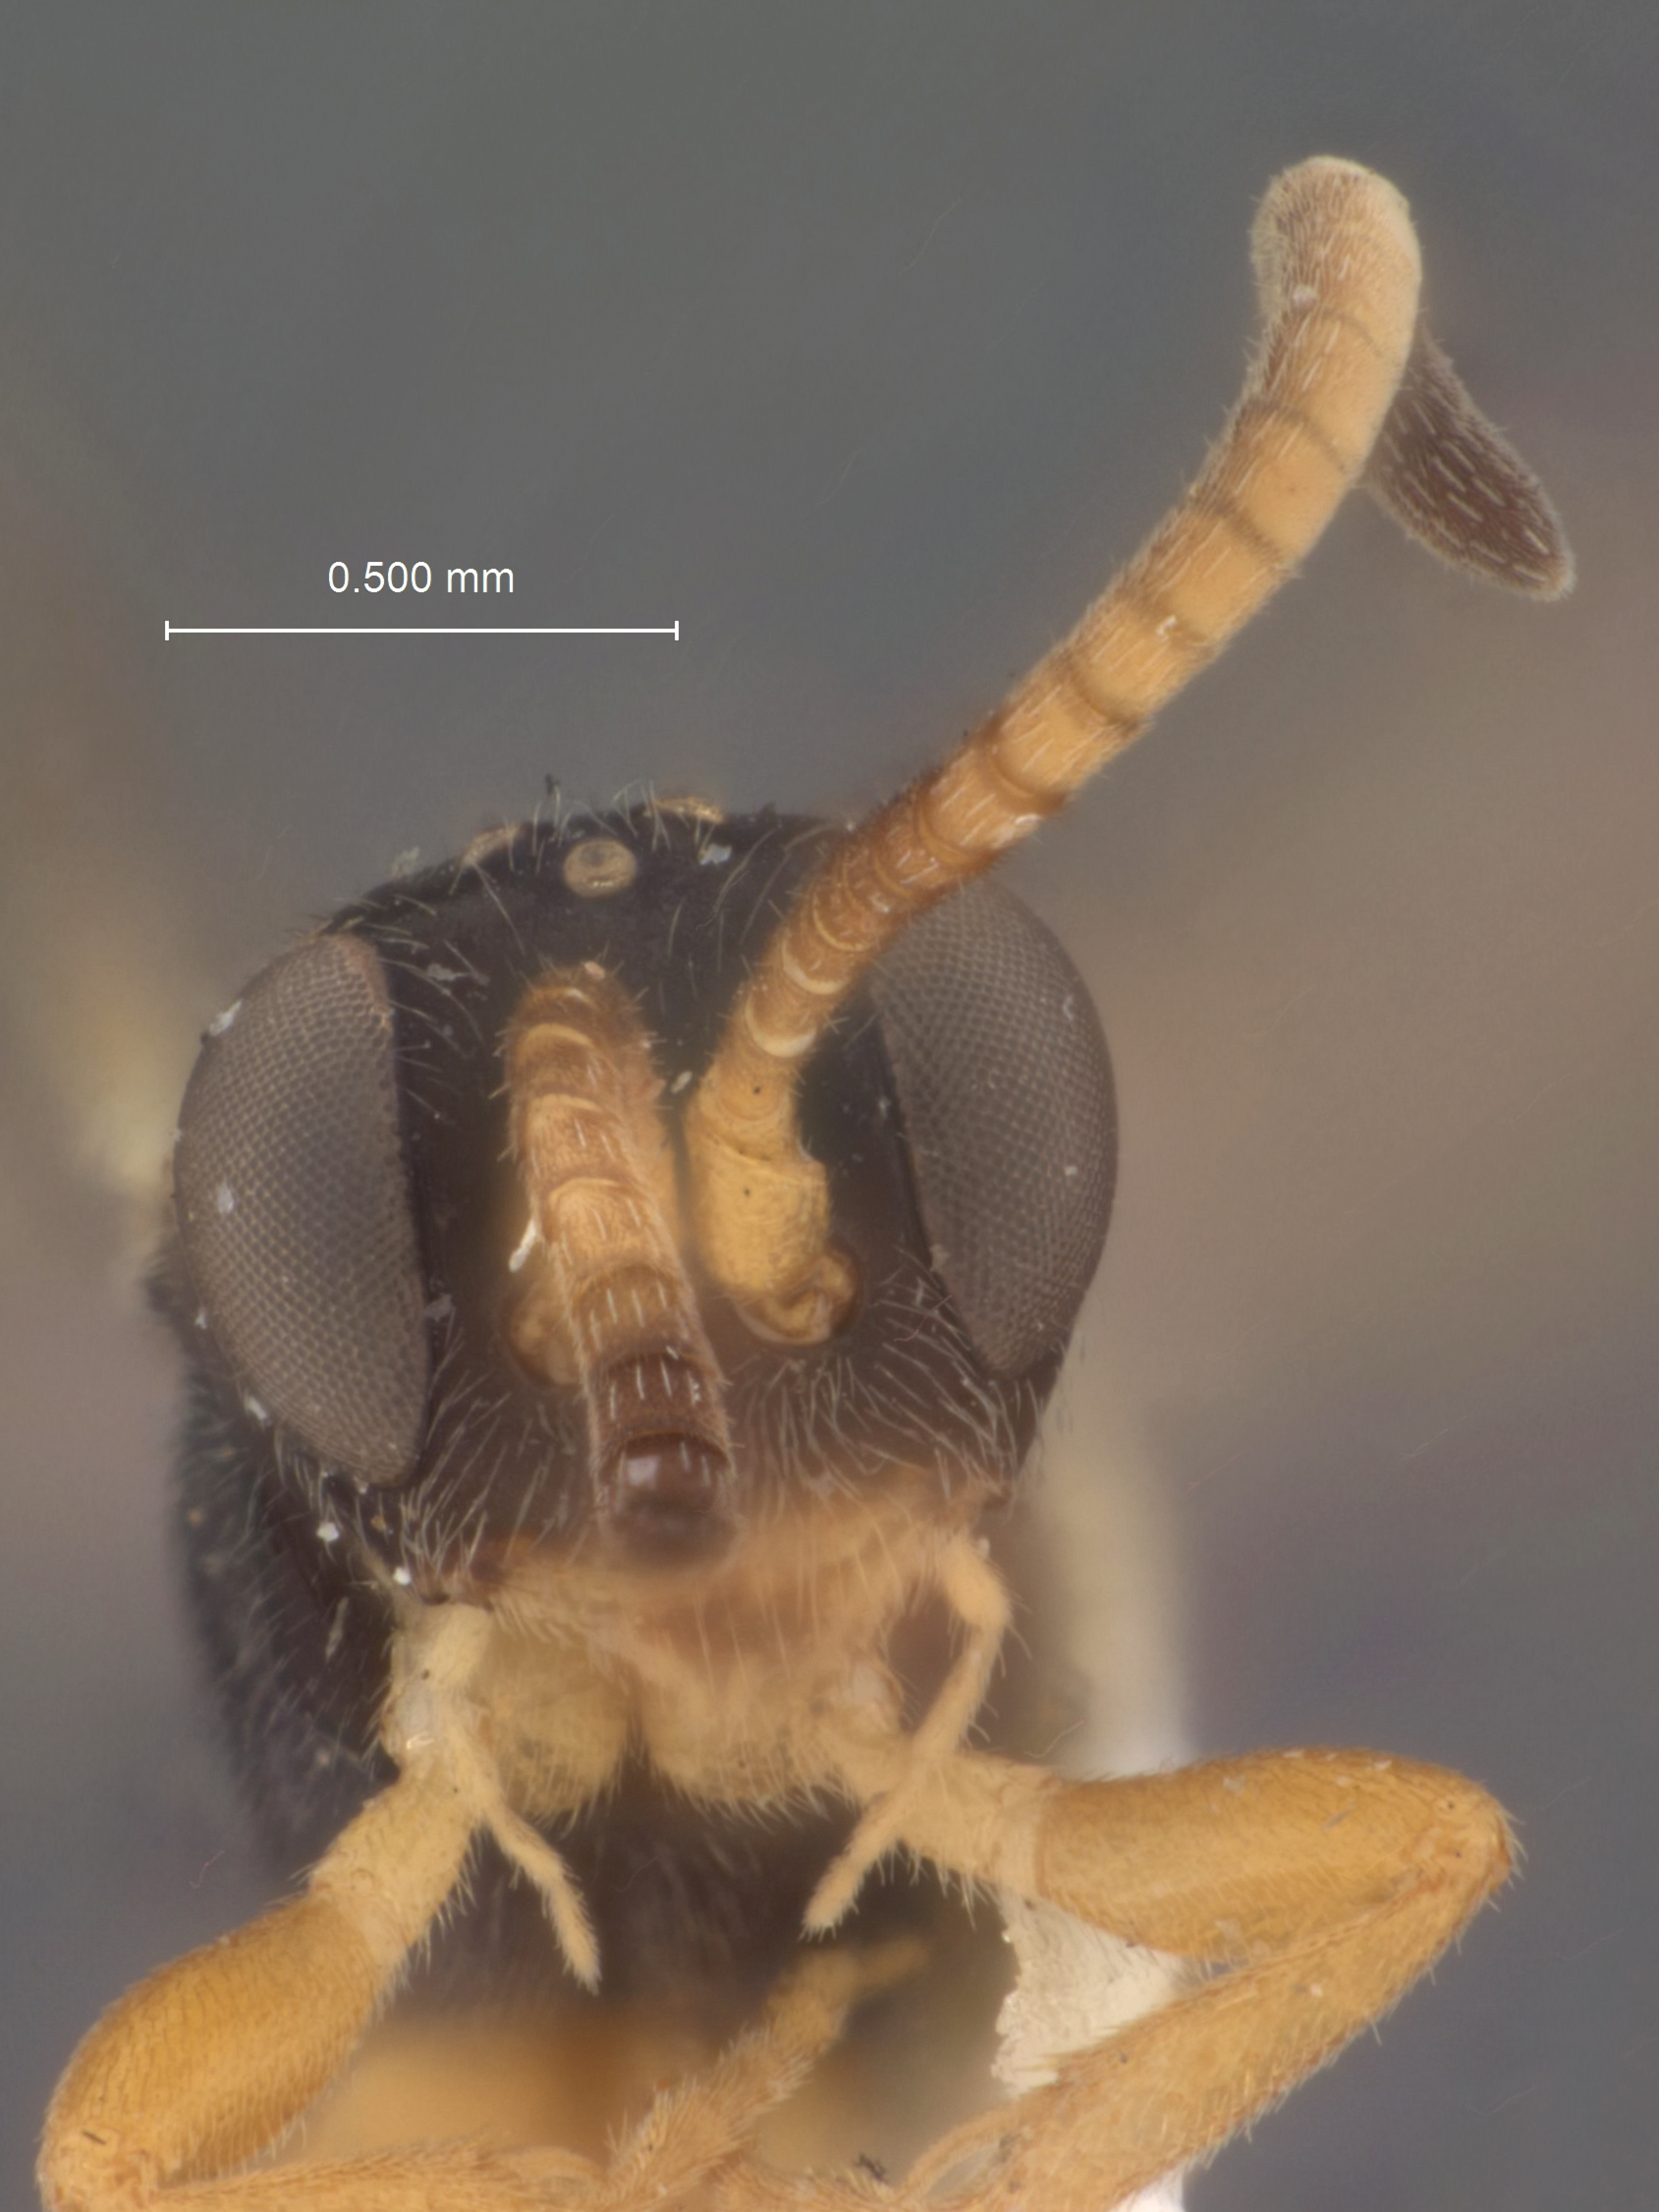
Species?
Pezoporus tenthredinarum
